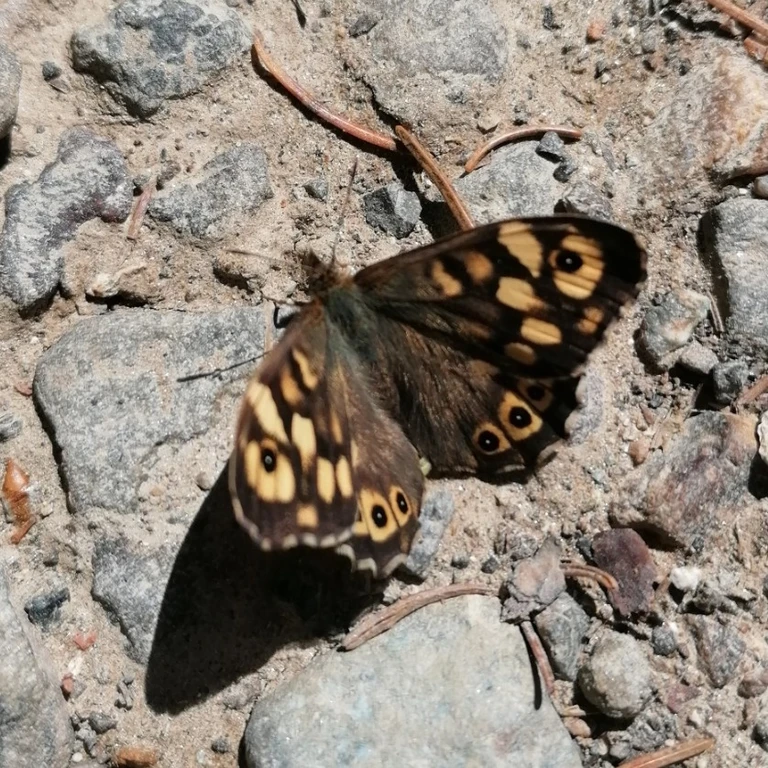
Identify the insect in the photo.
Pararge aegeria
